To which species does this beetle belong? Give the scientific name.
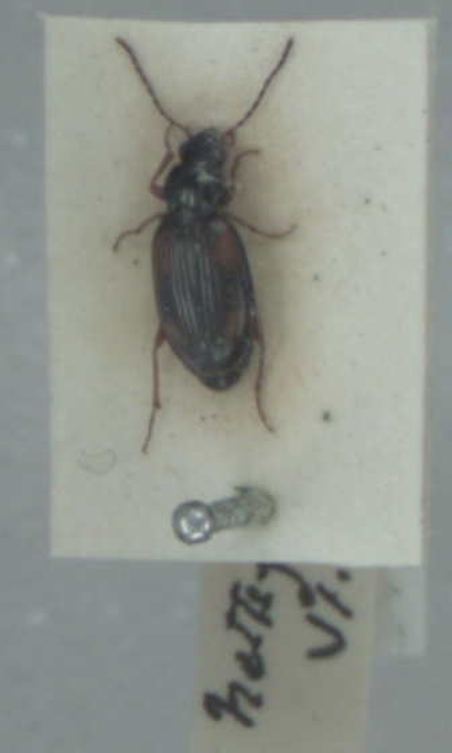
Bembidion tetracolum
